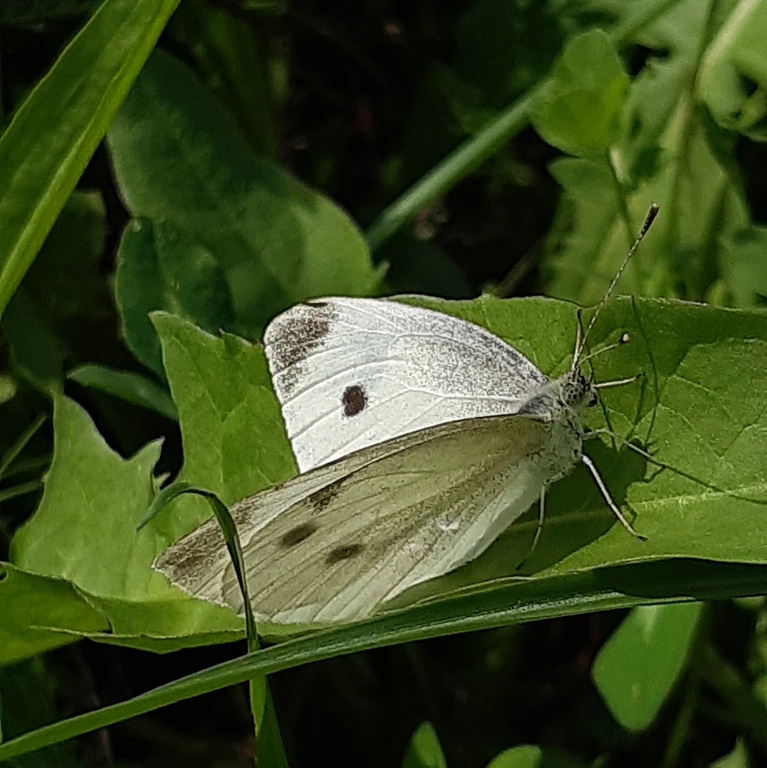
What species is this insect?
Pieris rapae
